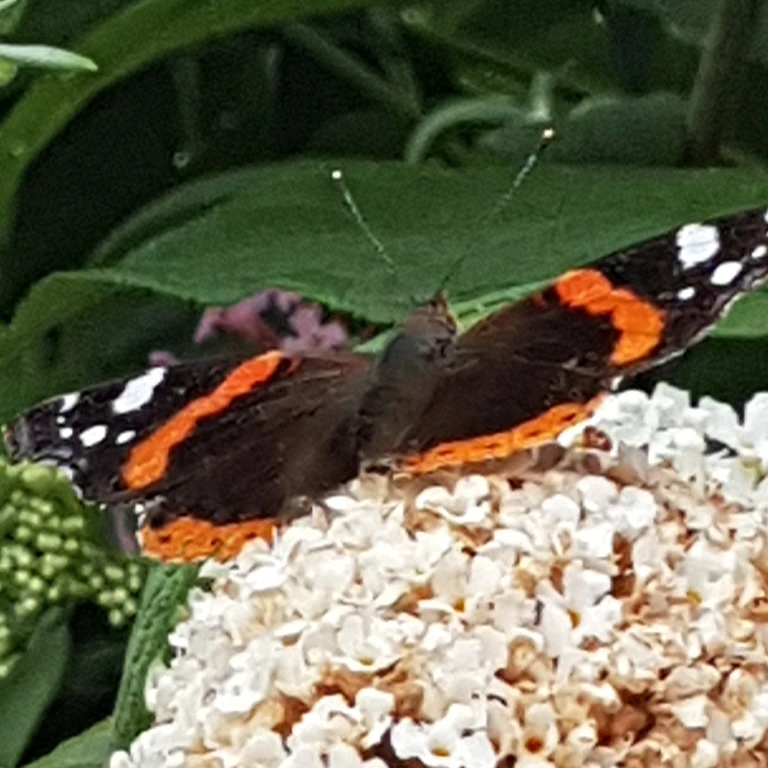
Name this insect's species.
Vanessa atalanta
